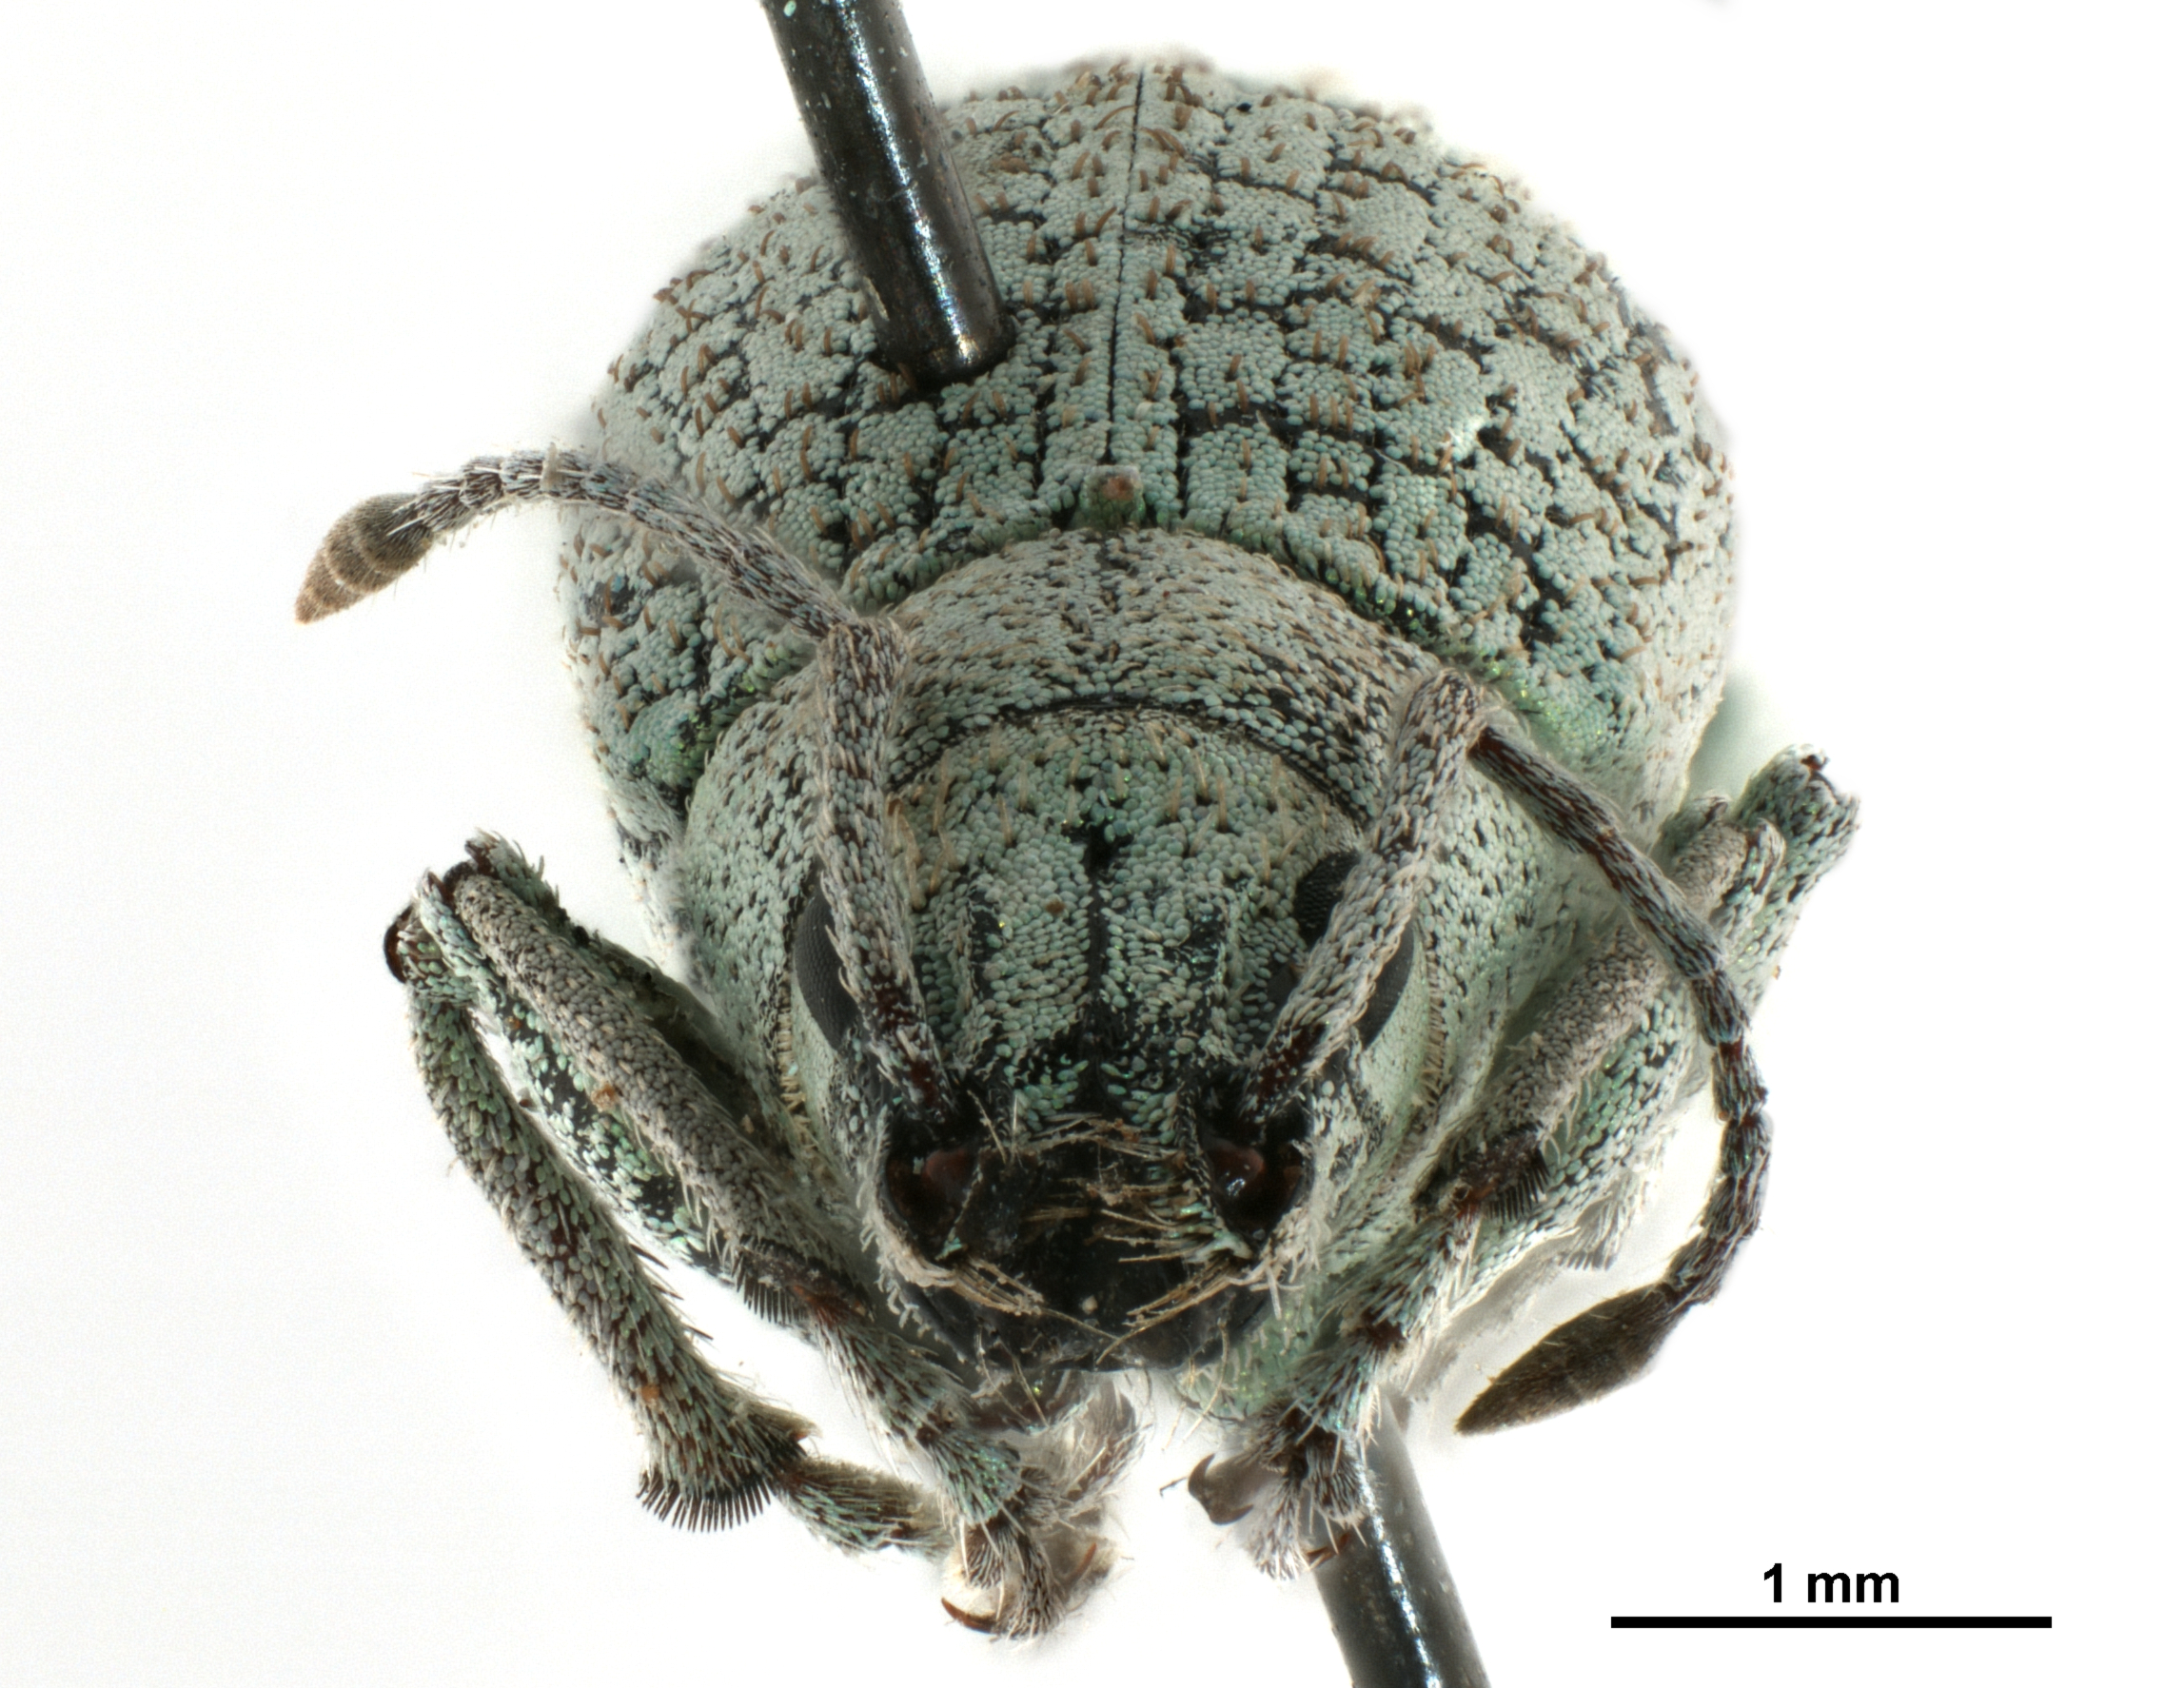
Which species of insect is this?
Platymycterus marmoratus
